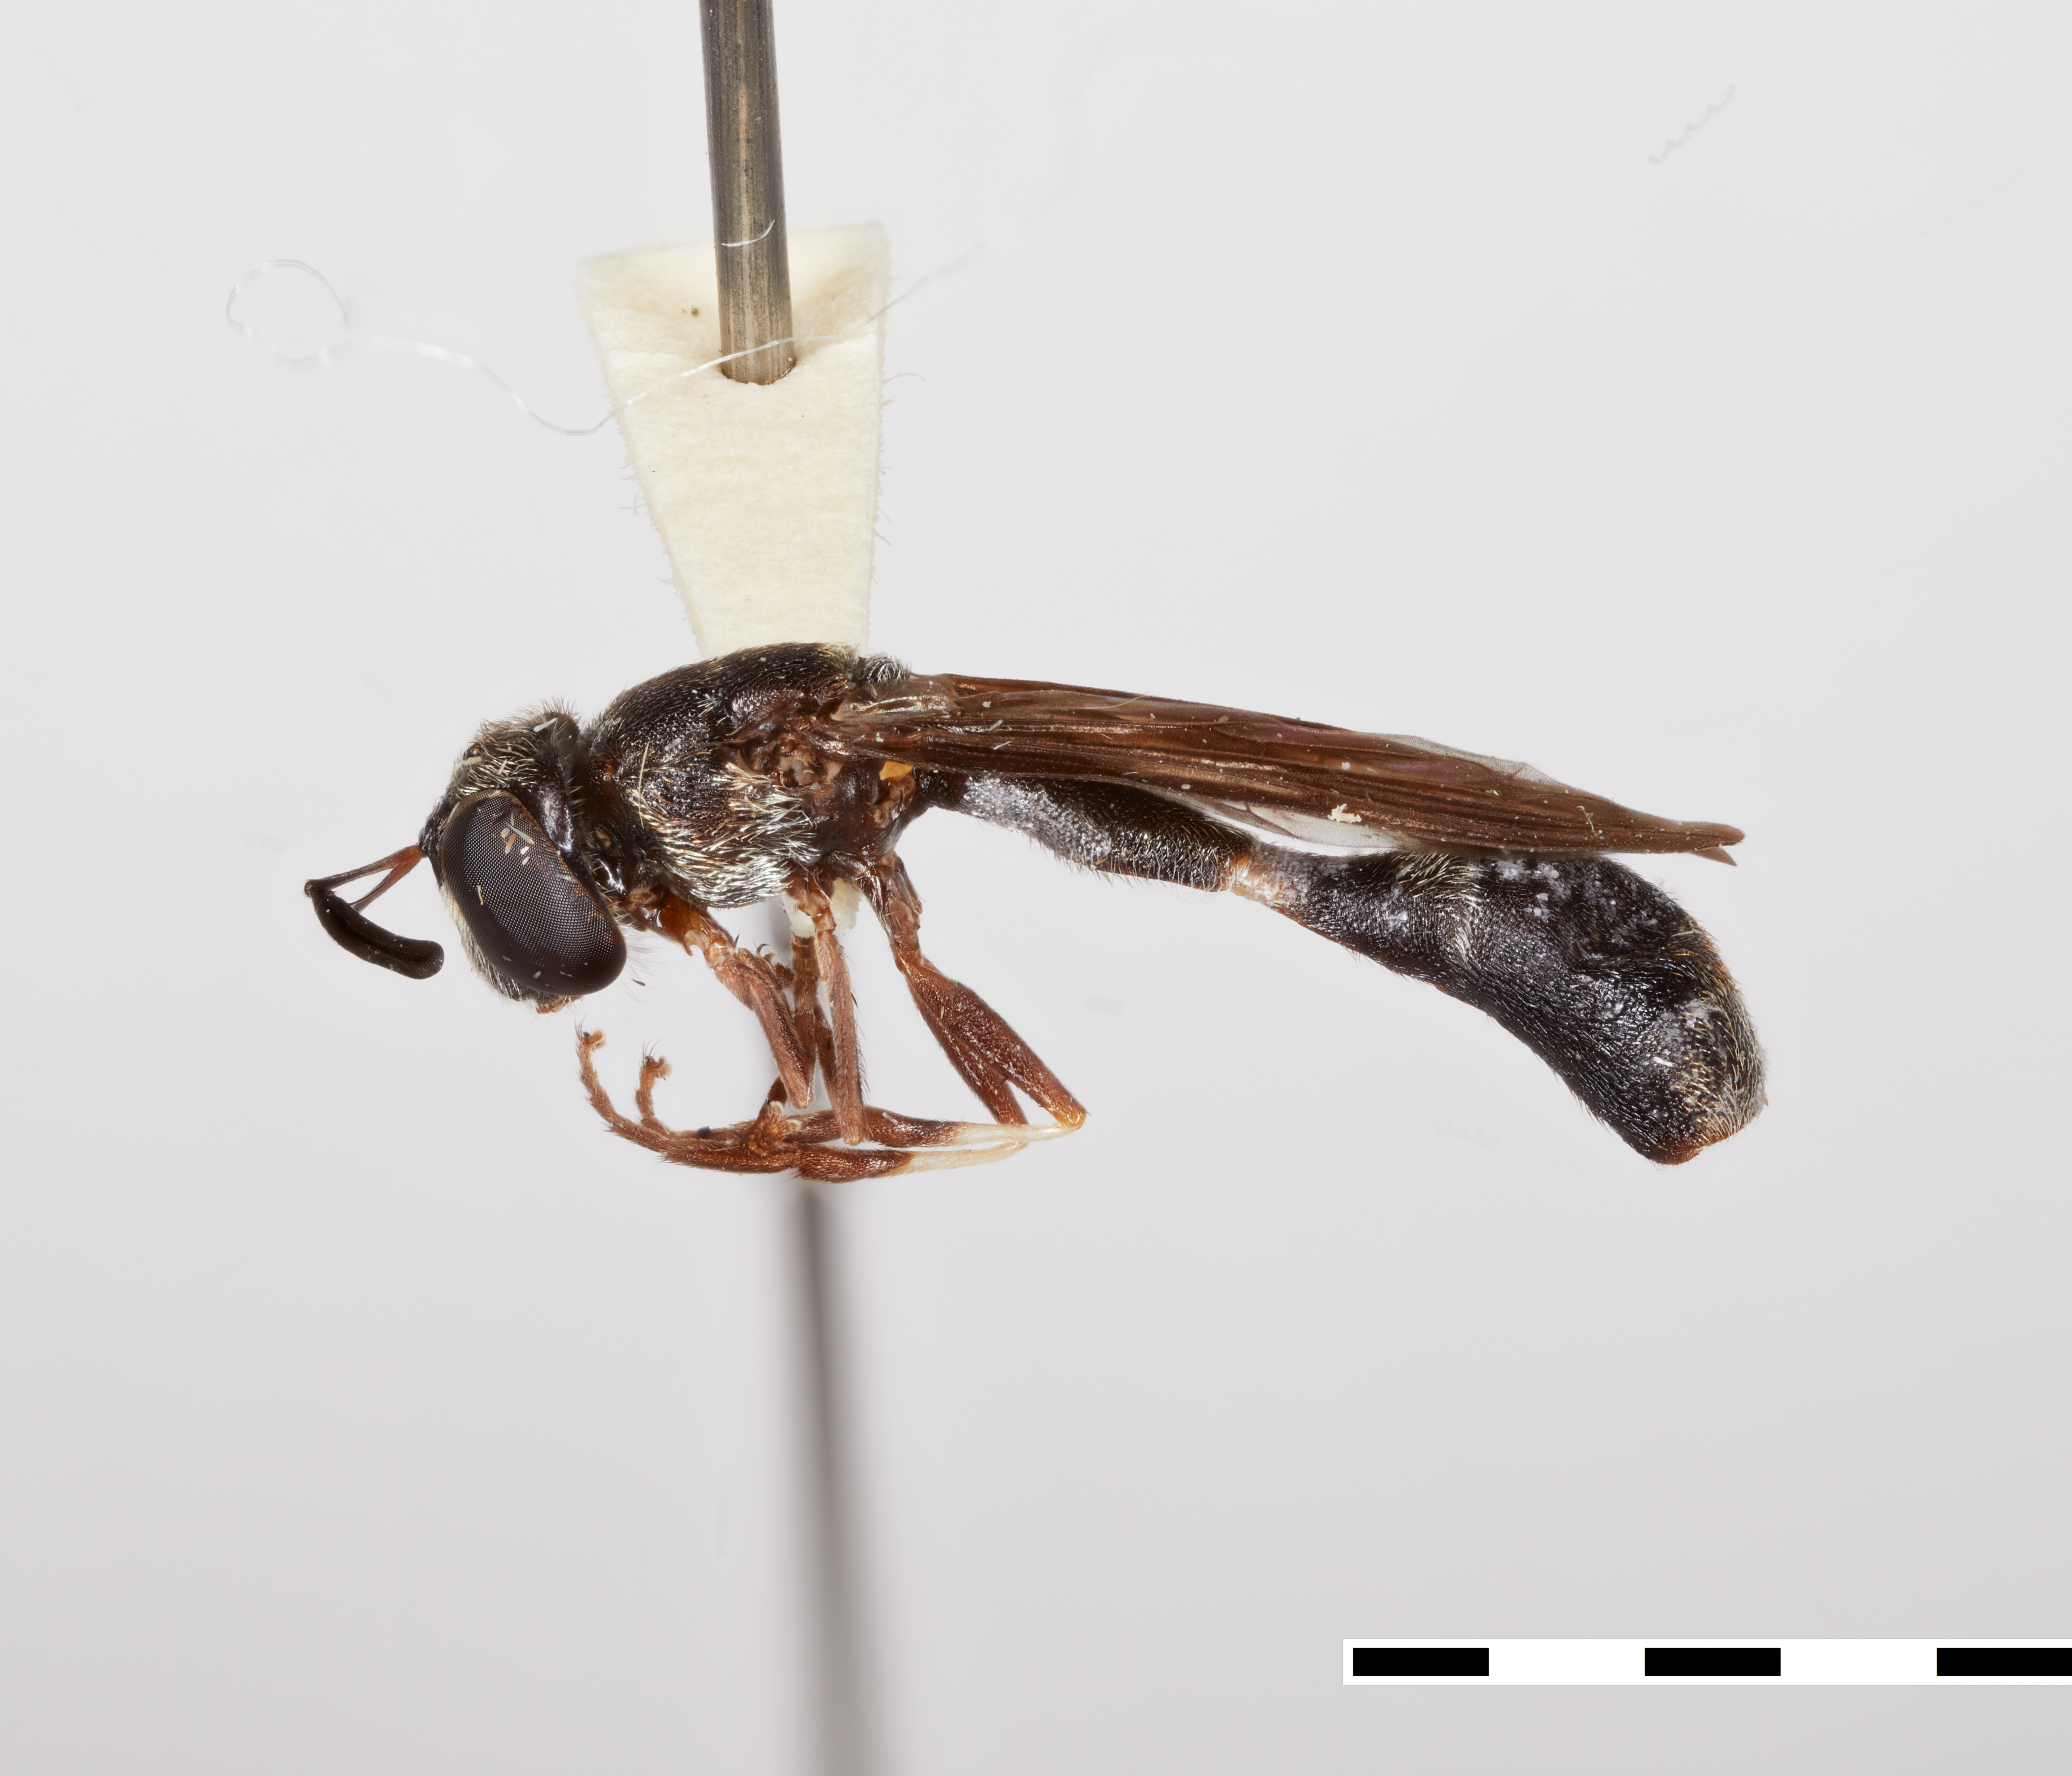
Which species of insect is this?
Rhopalosyrphus ramulorum
